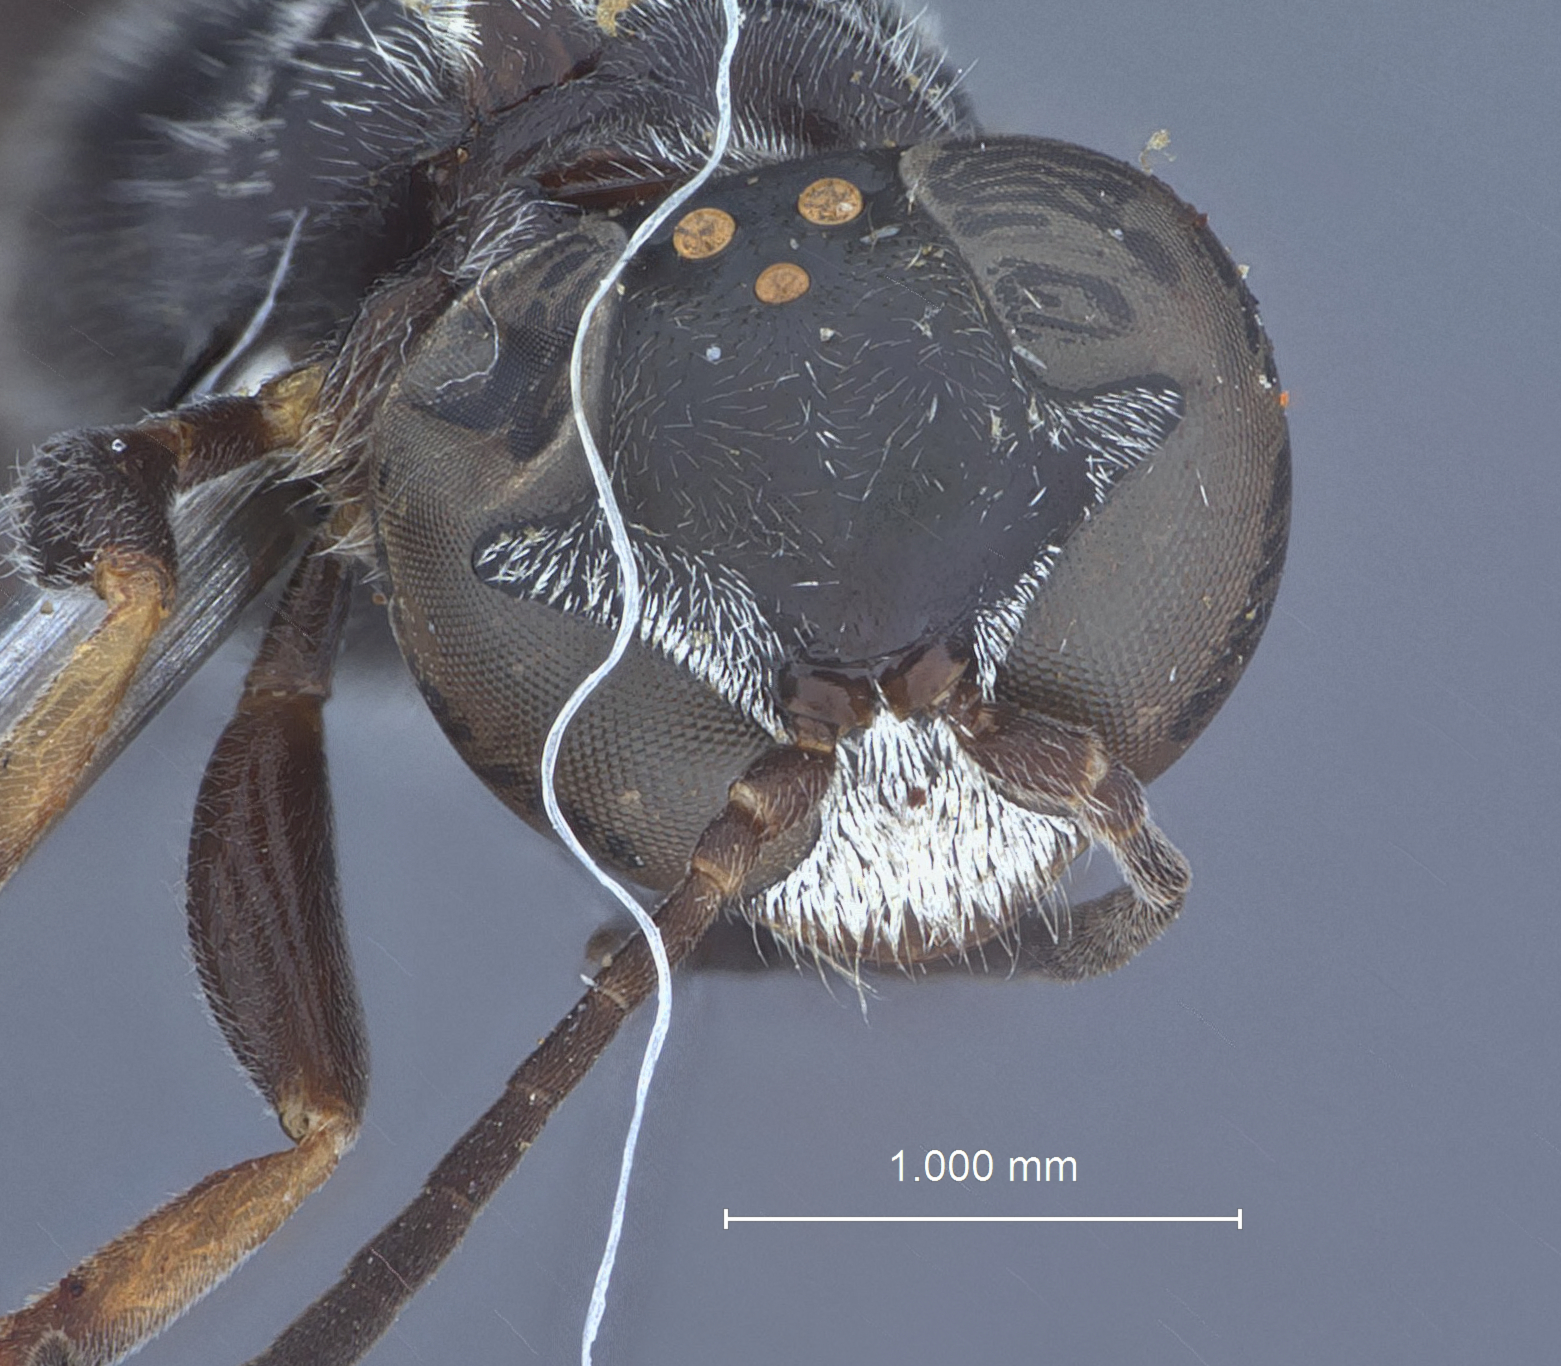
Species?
Trypoxylon basilanum
